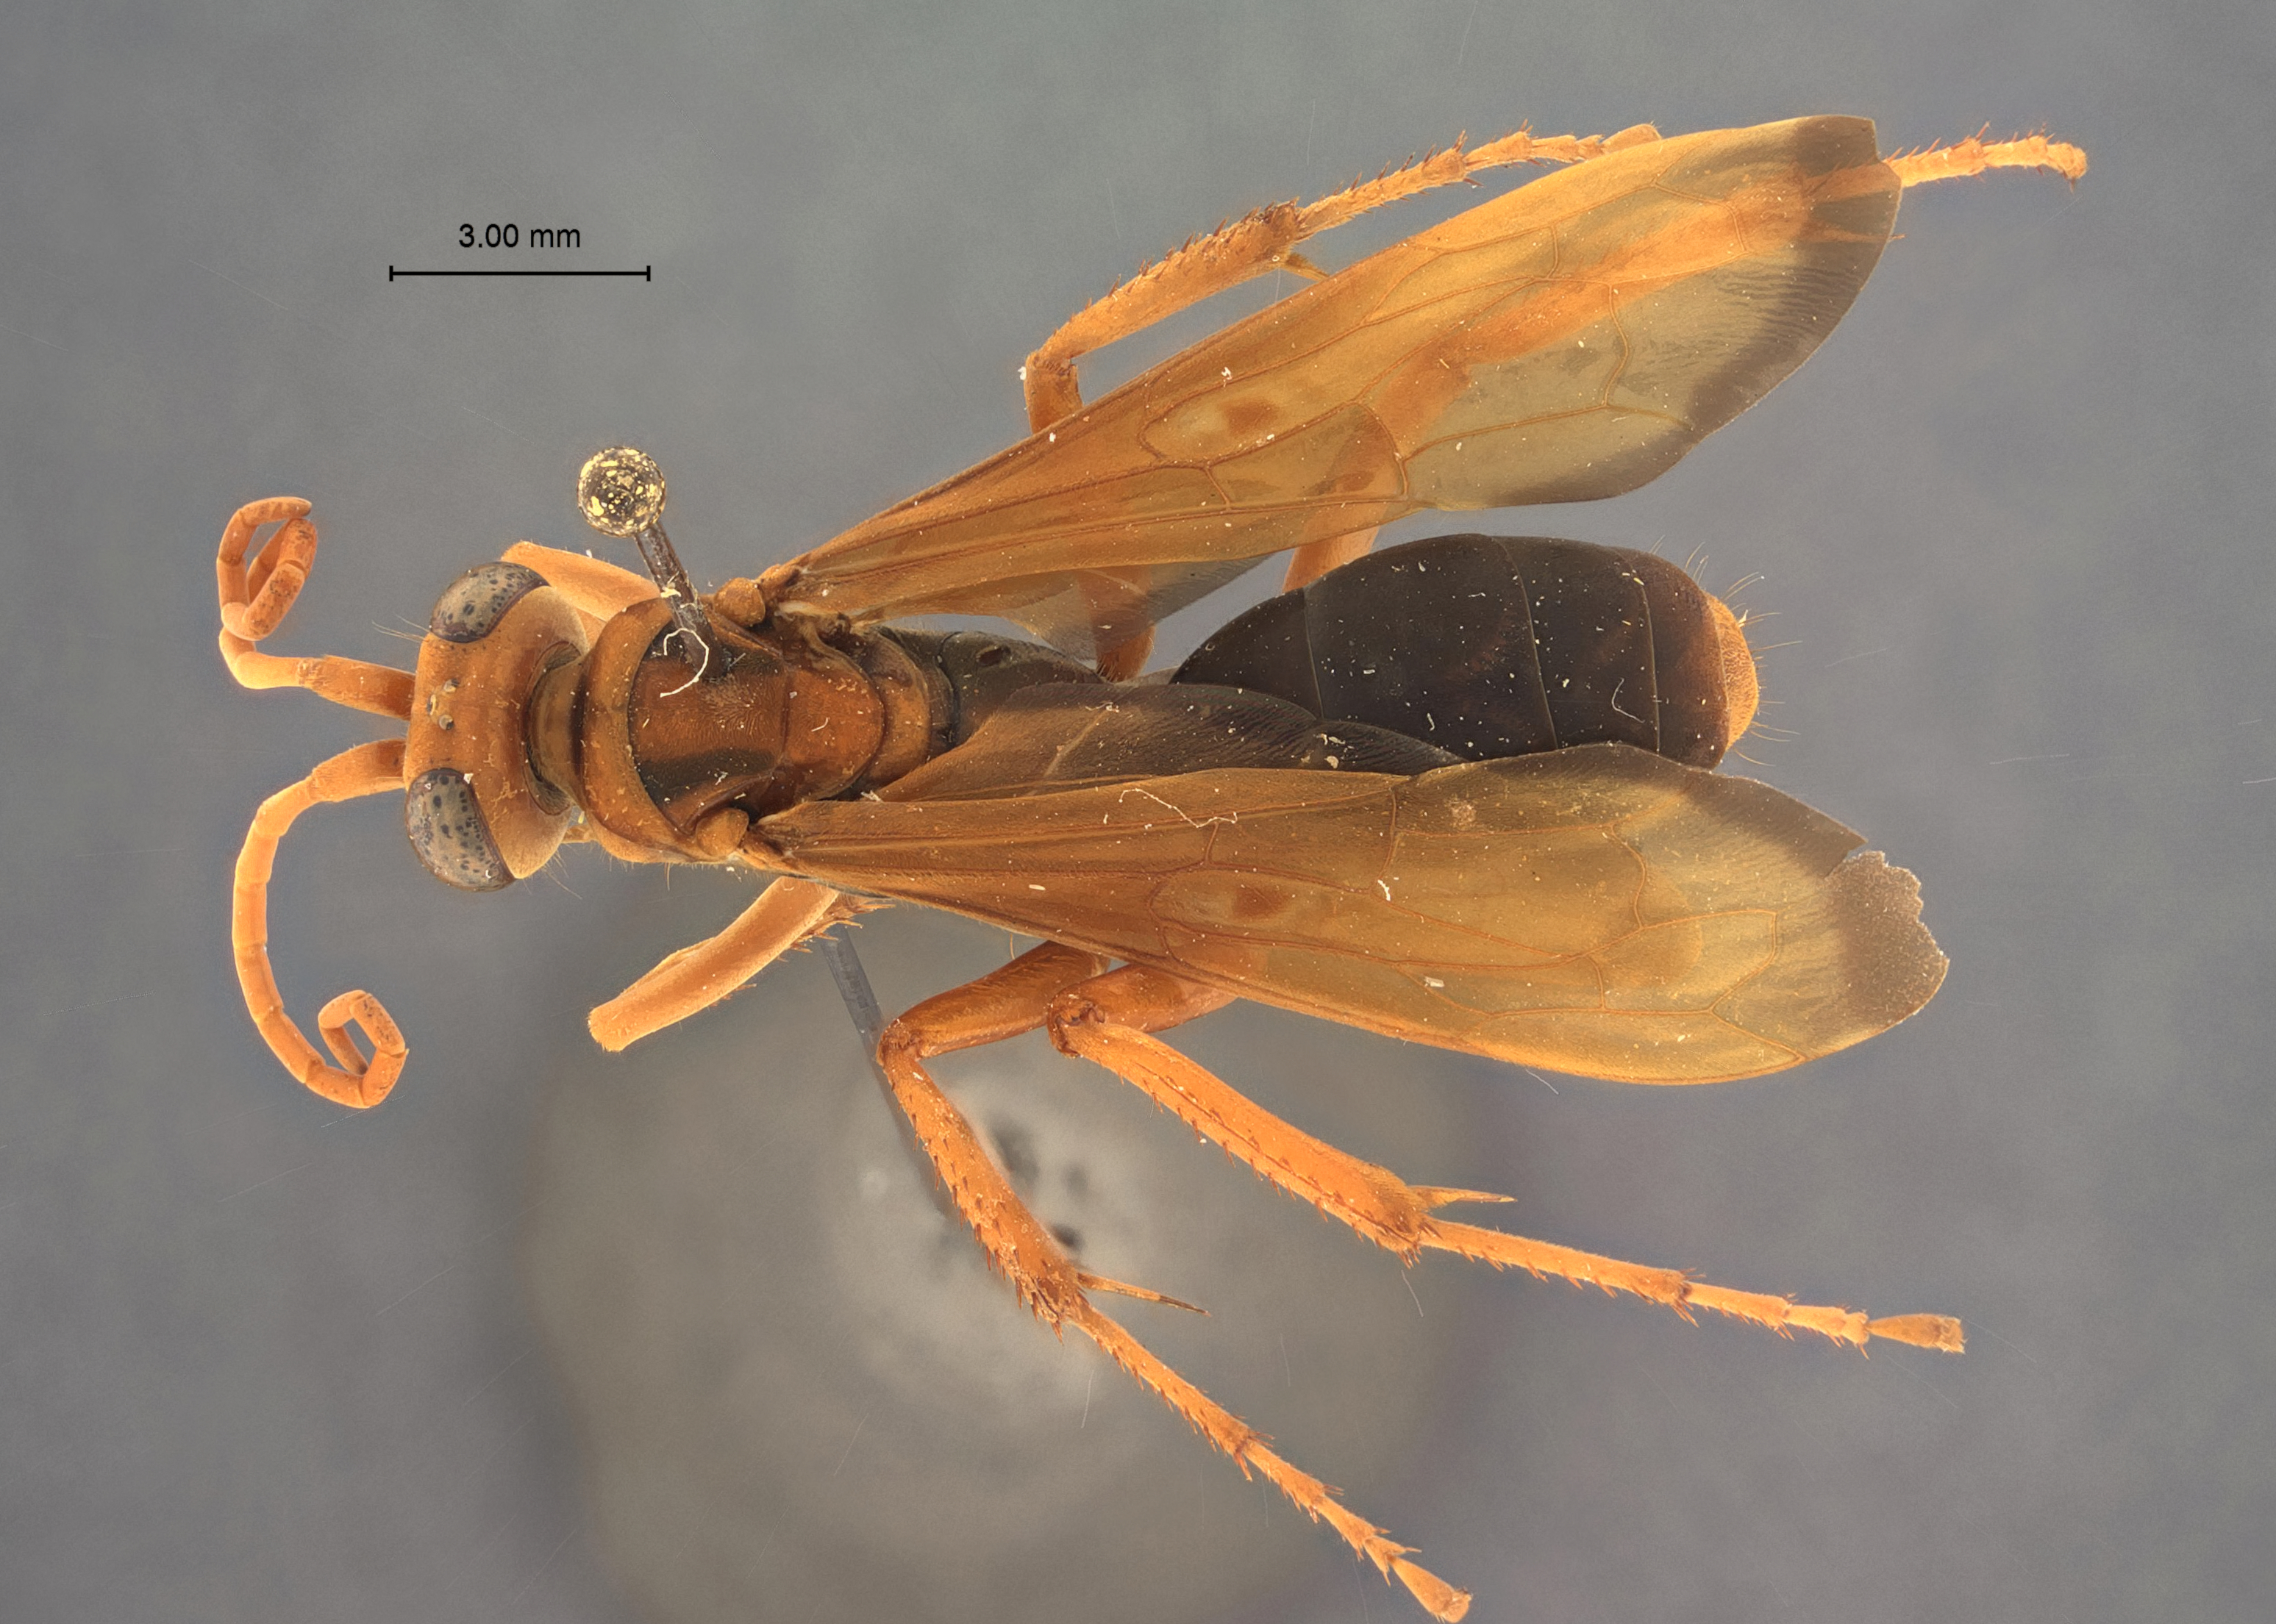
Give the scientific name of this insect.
Hemipepsis krombeini
